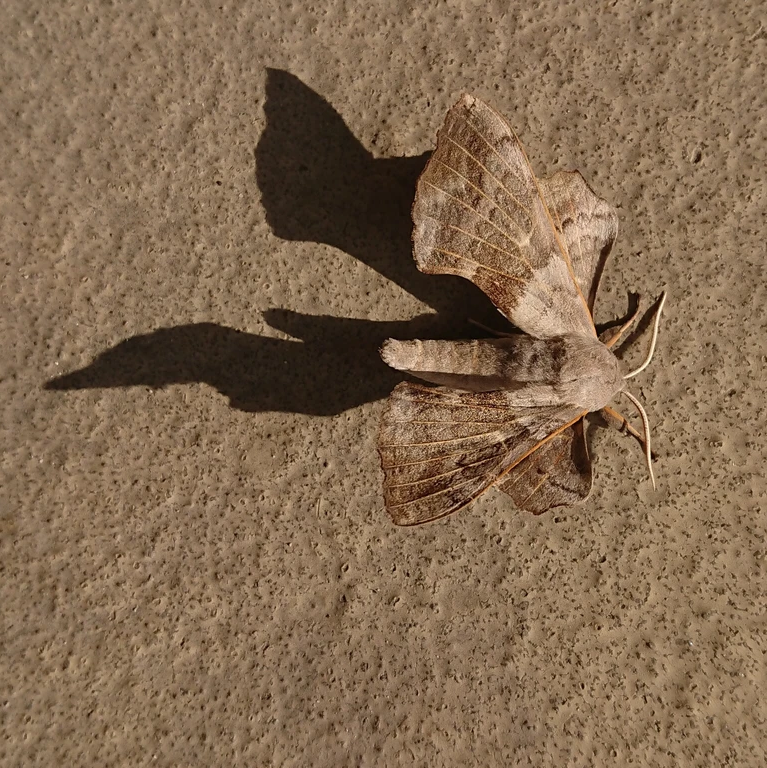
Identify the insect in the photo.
Laothoe populi
